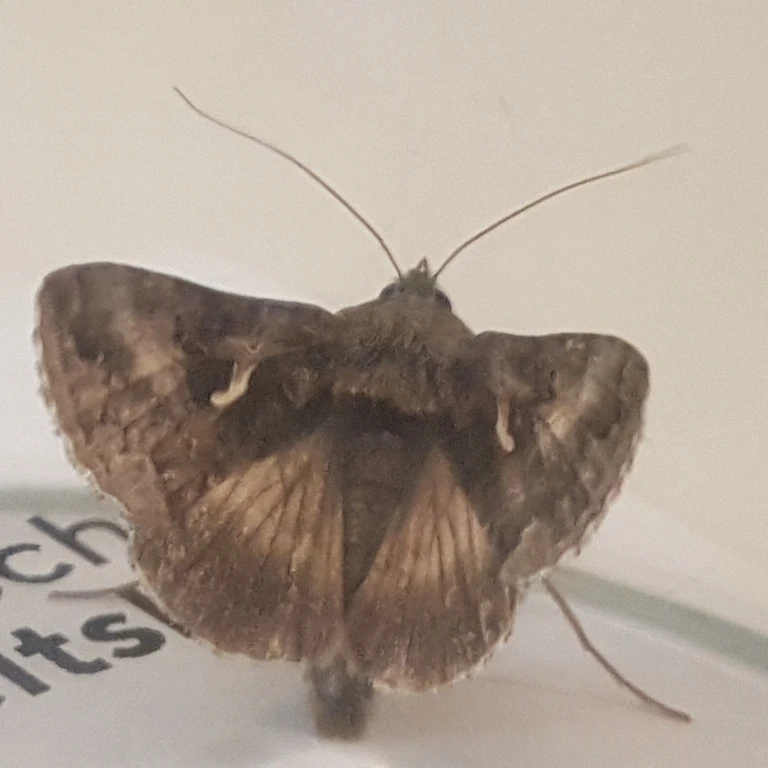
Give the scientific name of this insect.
Autographa gamma
